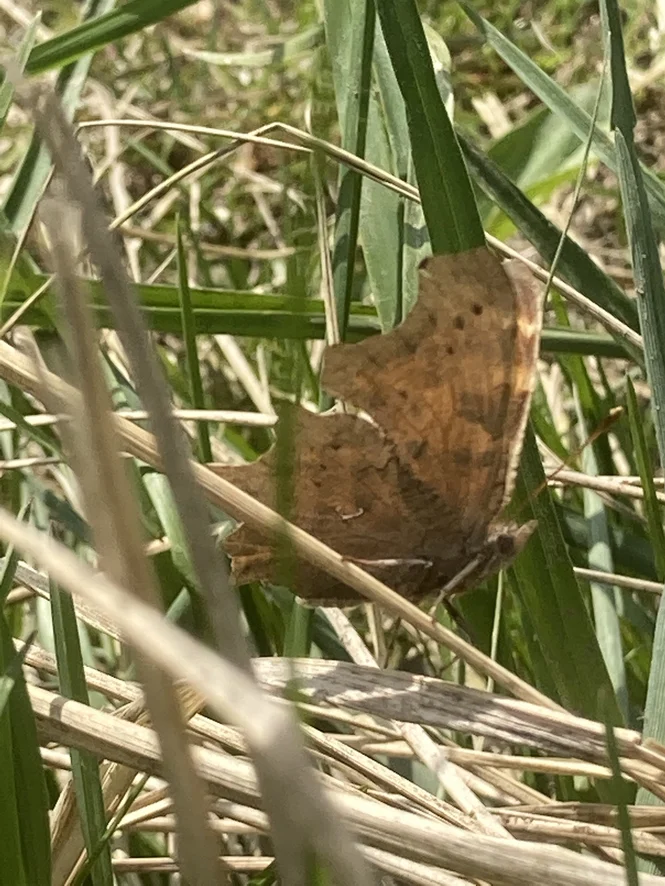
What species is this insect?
Polygonia c-album
